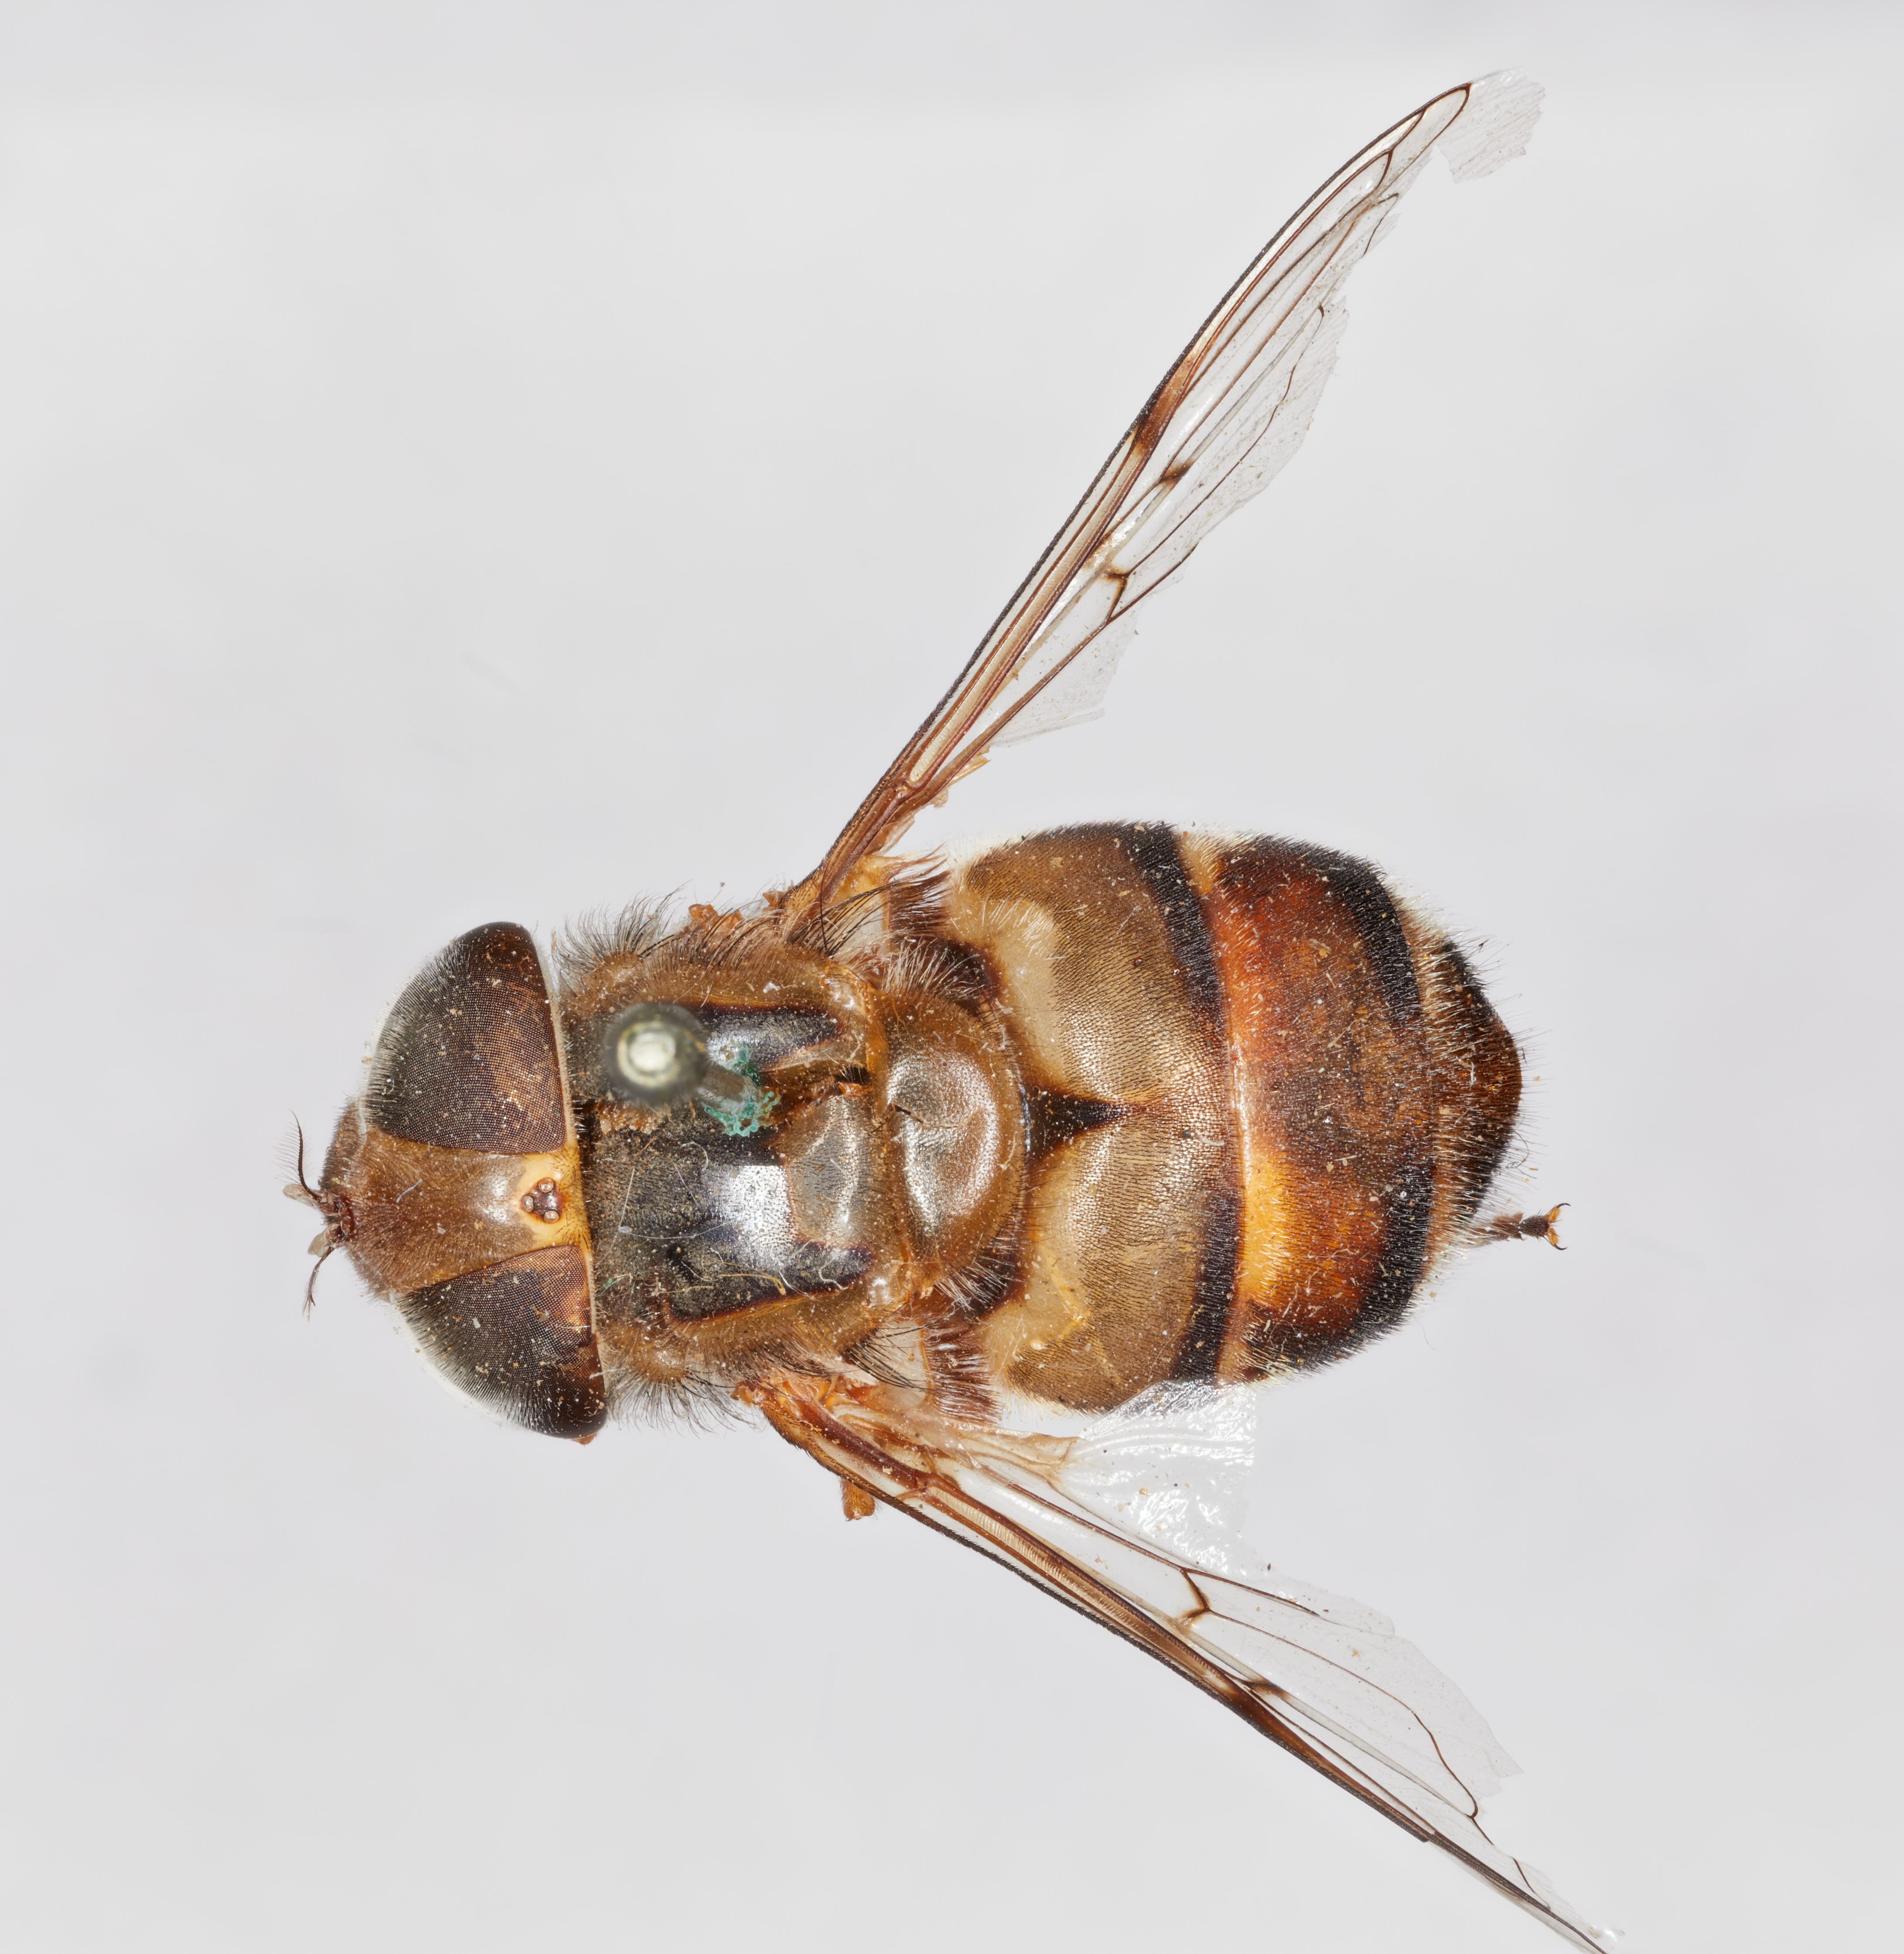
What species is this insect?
Volucella isabellina
